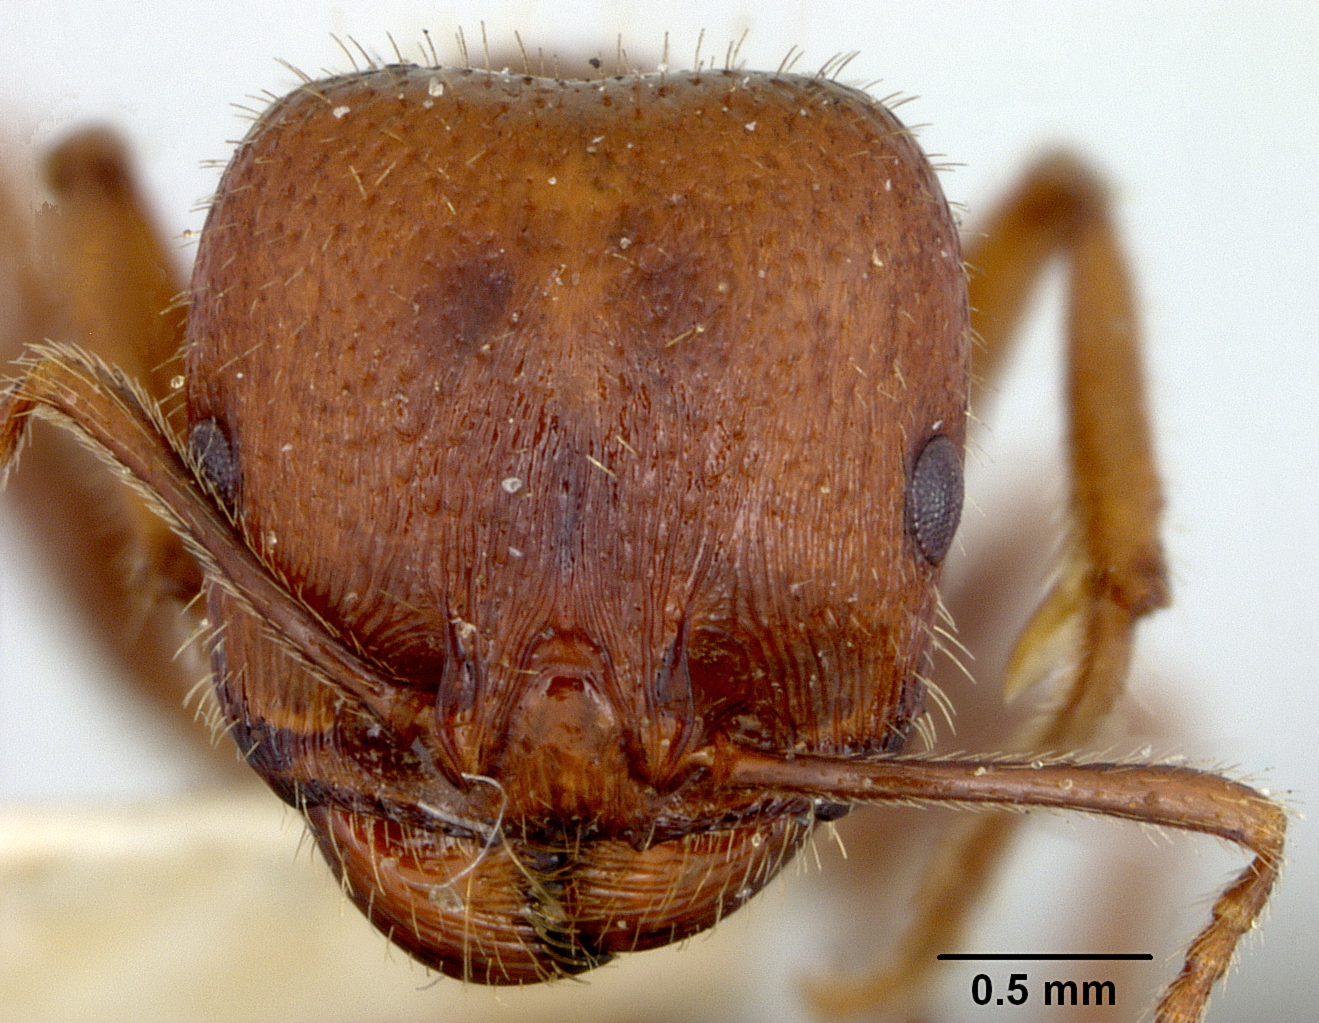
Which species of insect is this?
Stenamma stoddardi
